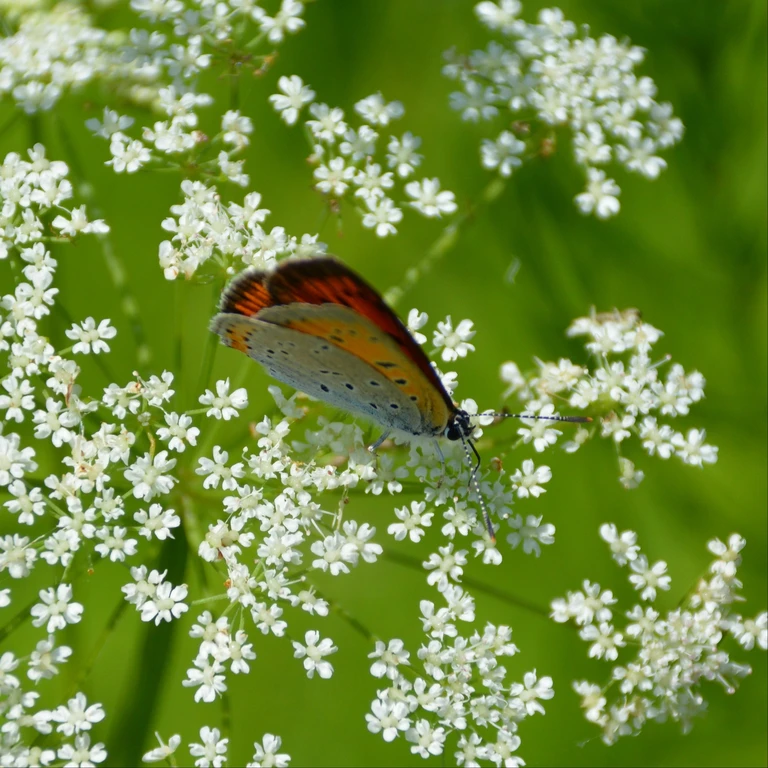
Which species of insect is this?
Lycaena dispar
